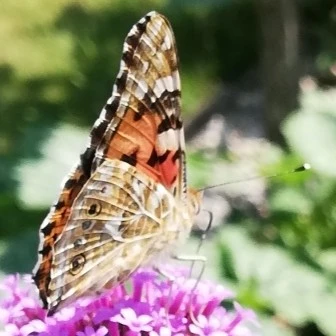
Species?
Vanessa cardui
